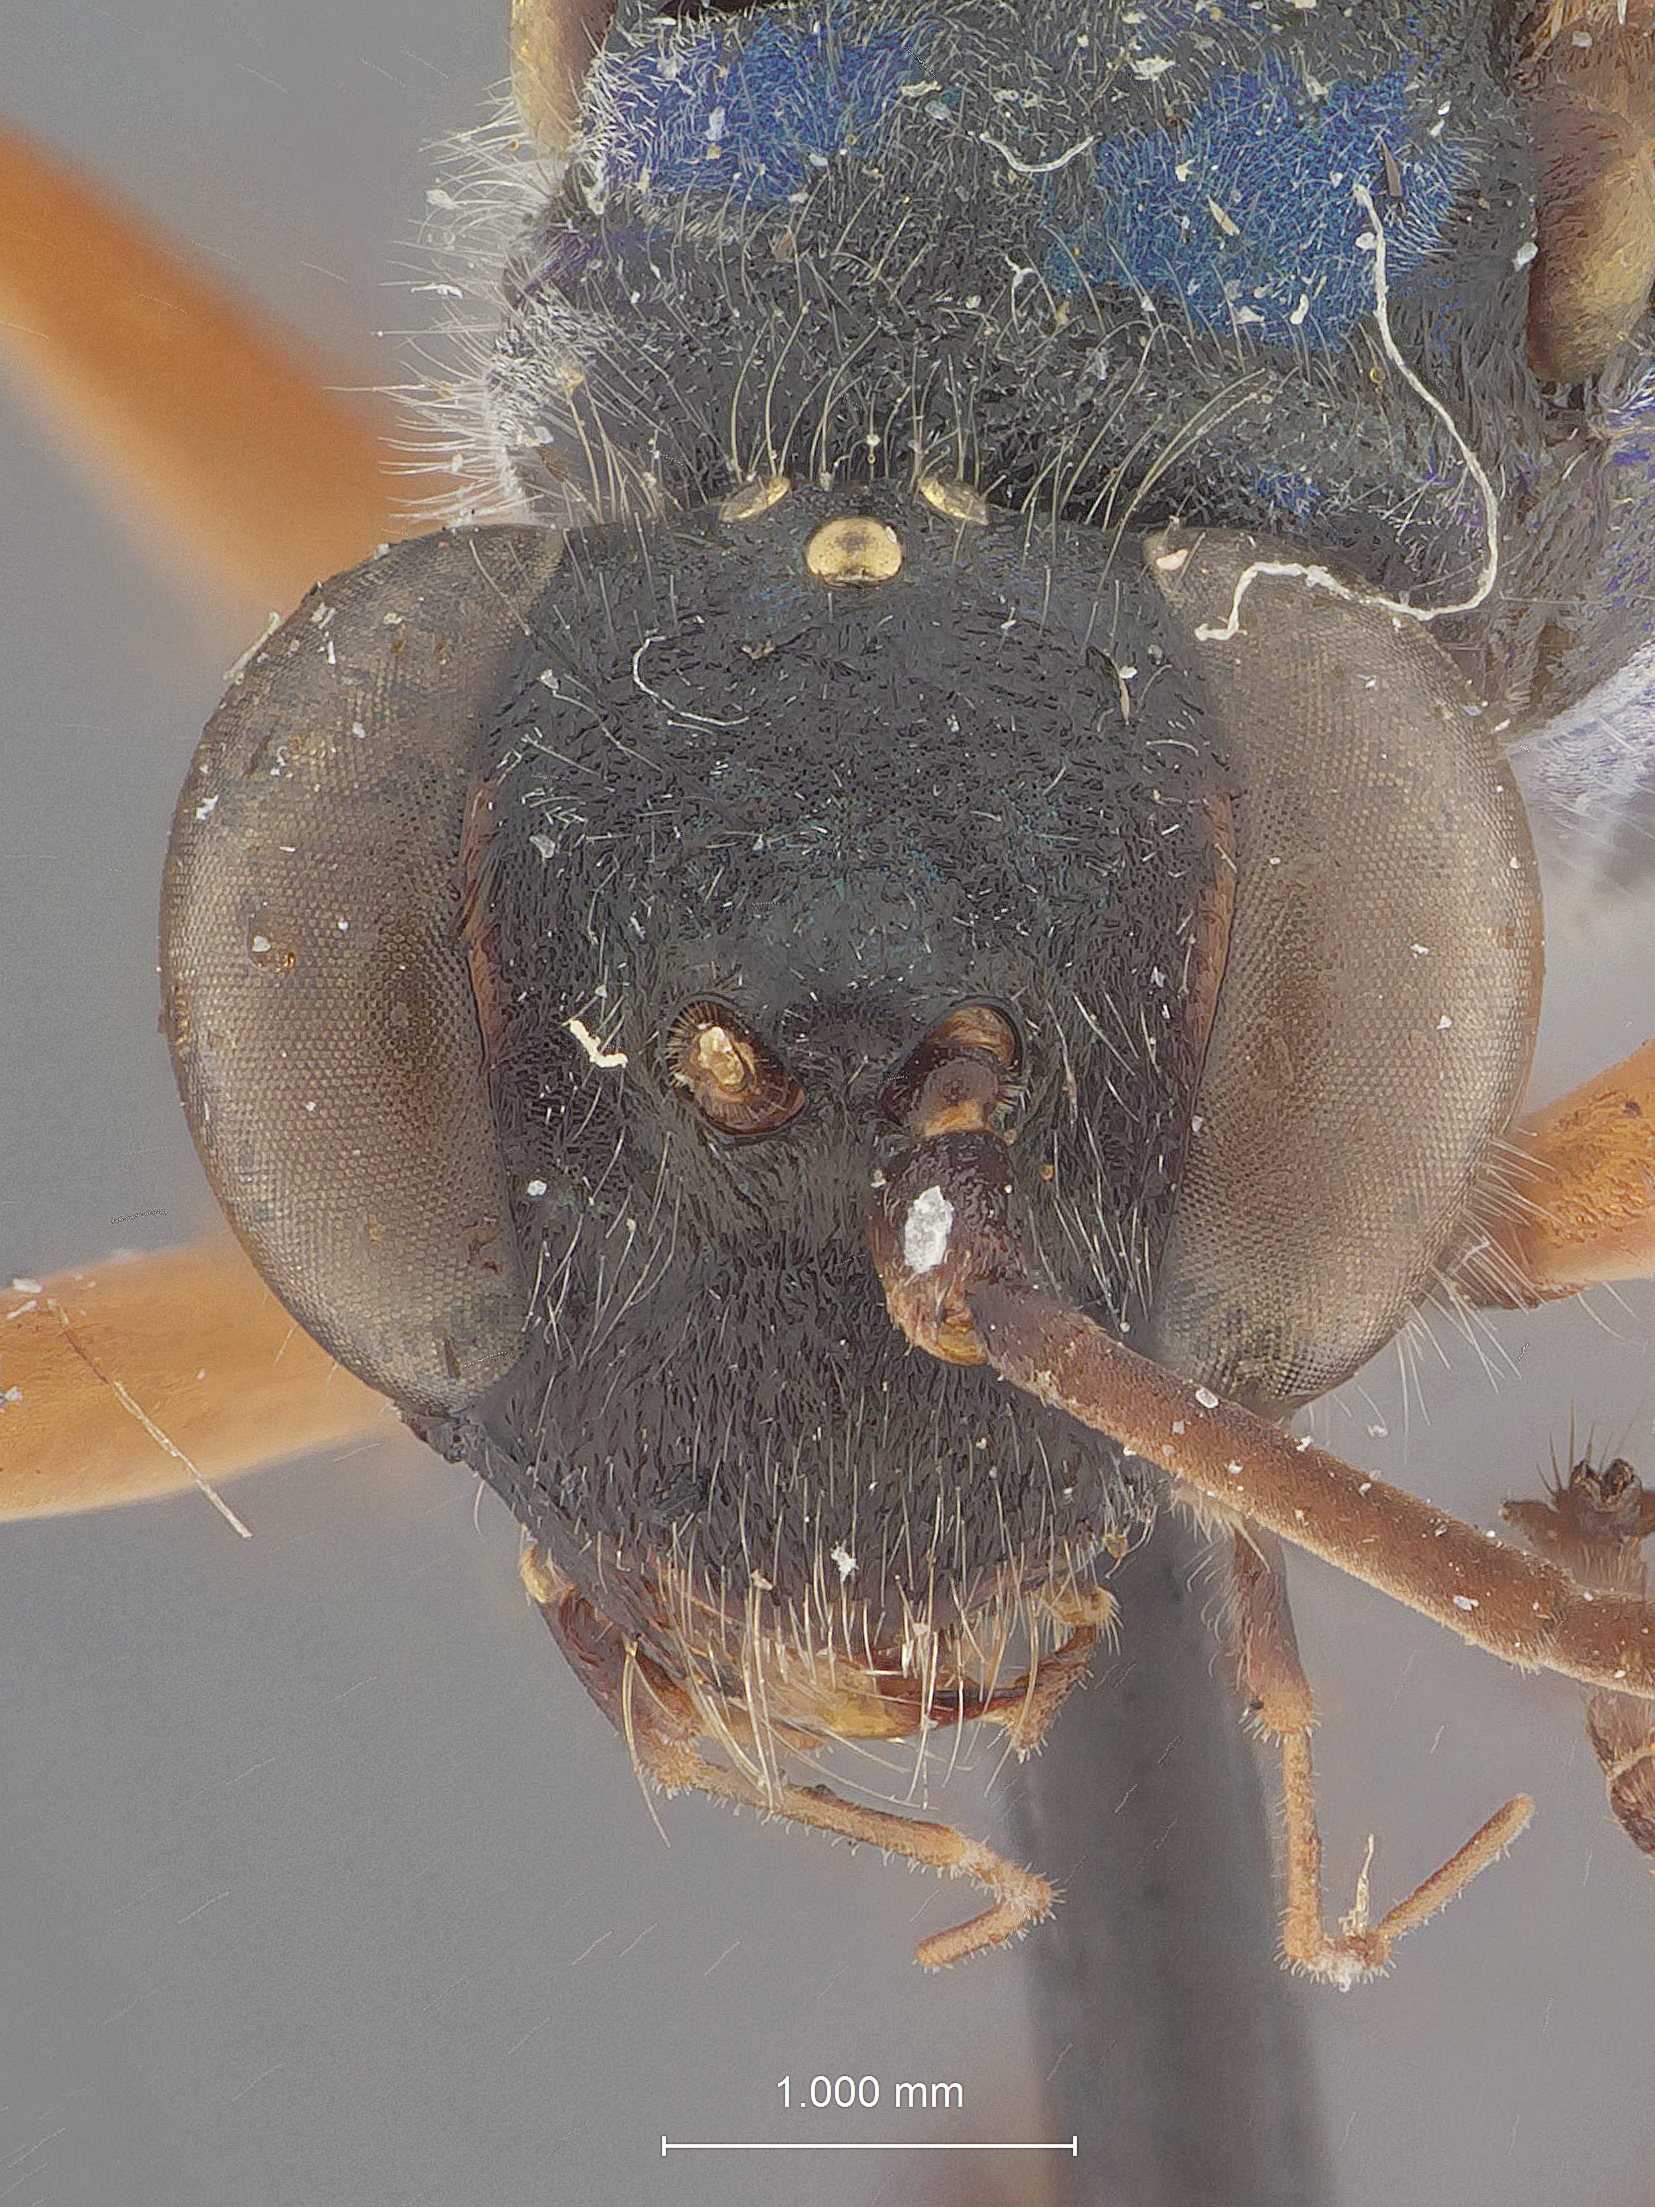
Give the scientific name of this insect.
Auplopus shannoni
